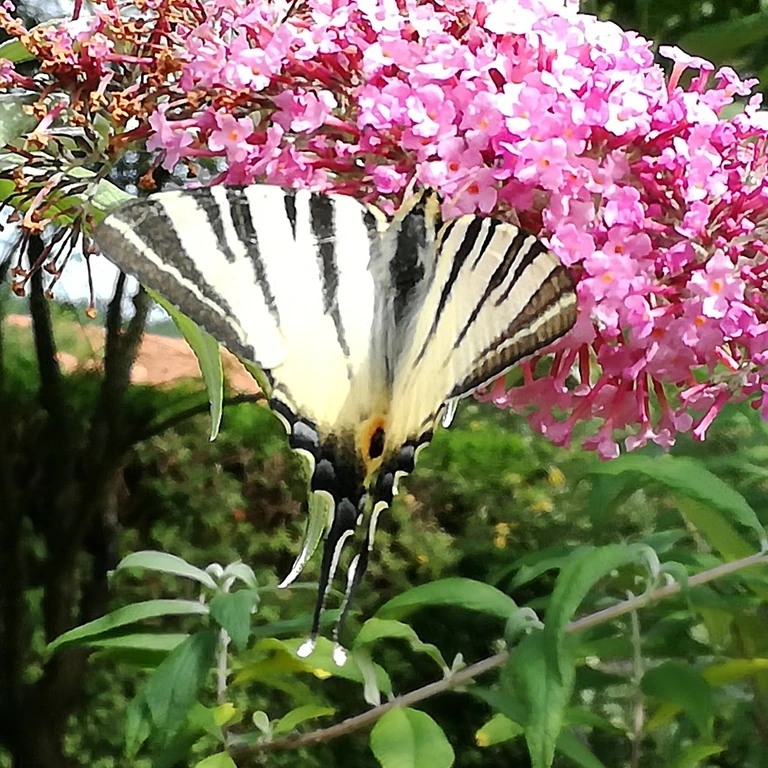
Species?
Iphiclides podalirius
